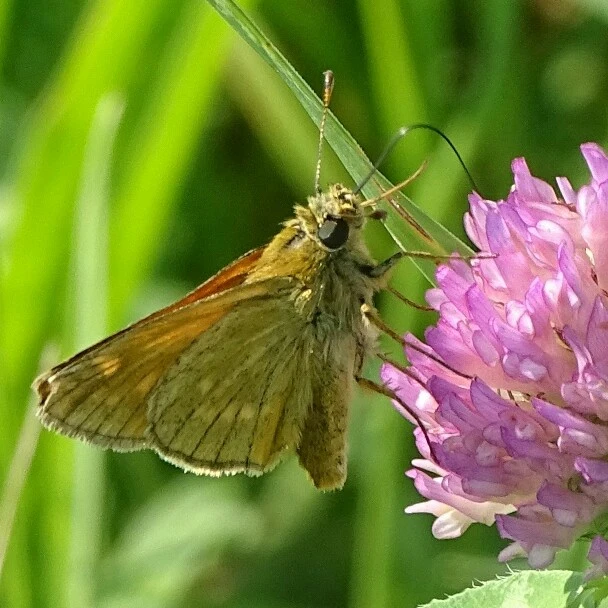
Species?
Ochlodes sylvanus (also Ochlodes venata)
